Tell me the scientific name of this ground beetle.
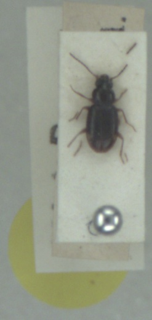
Bembidion clarkei
